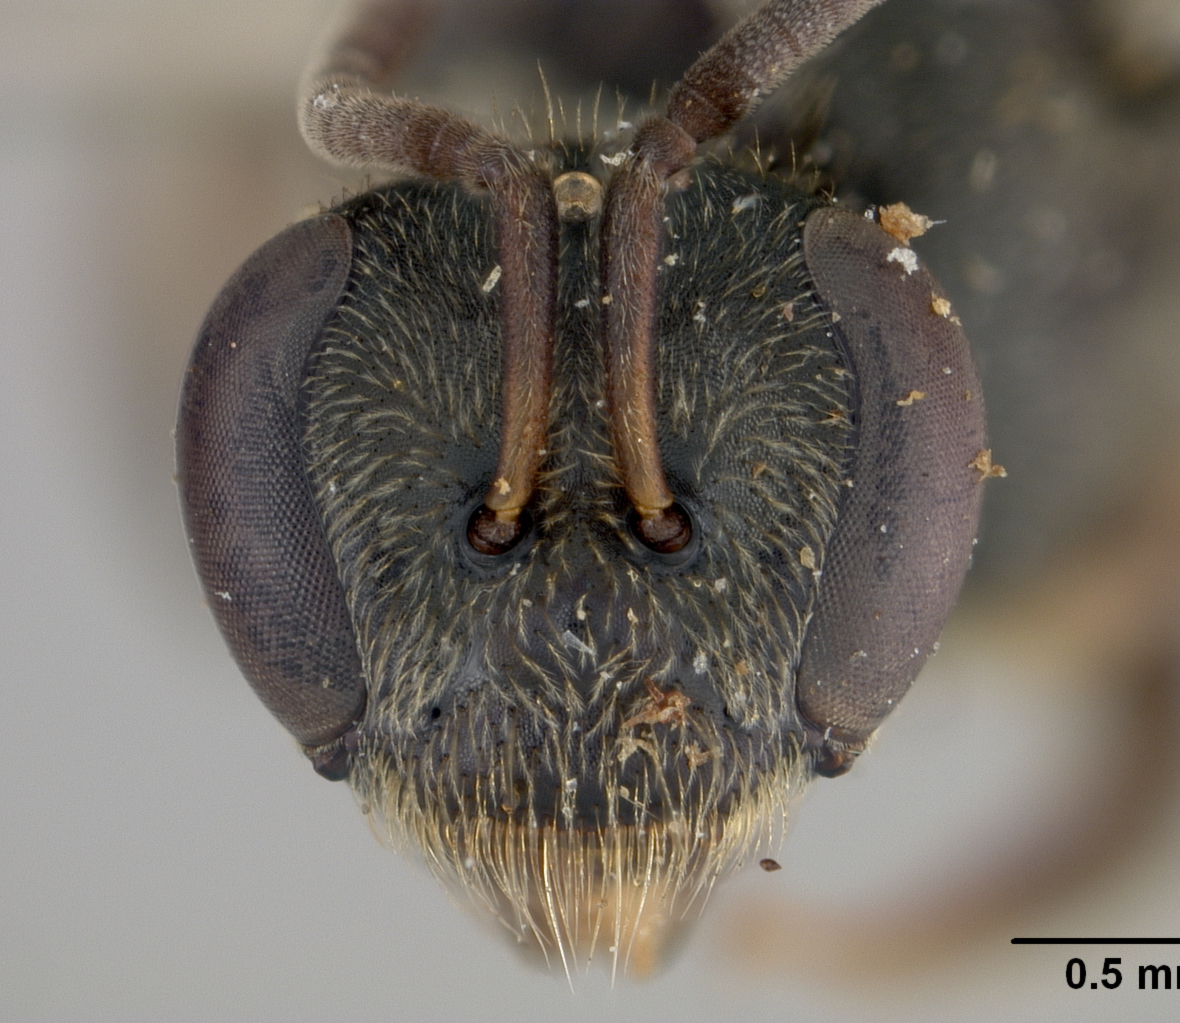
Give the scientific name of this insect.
Halictus caroli
